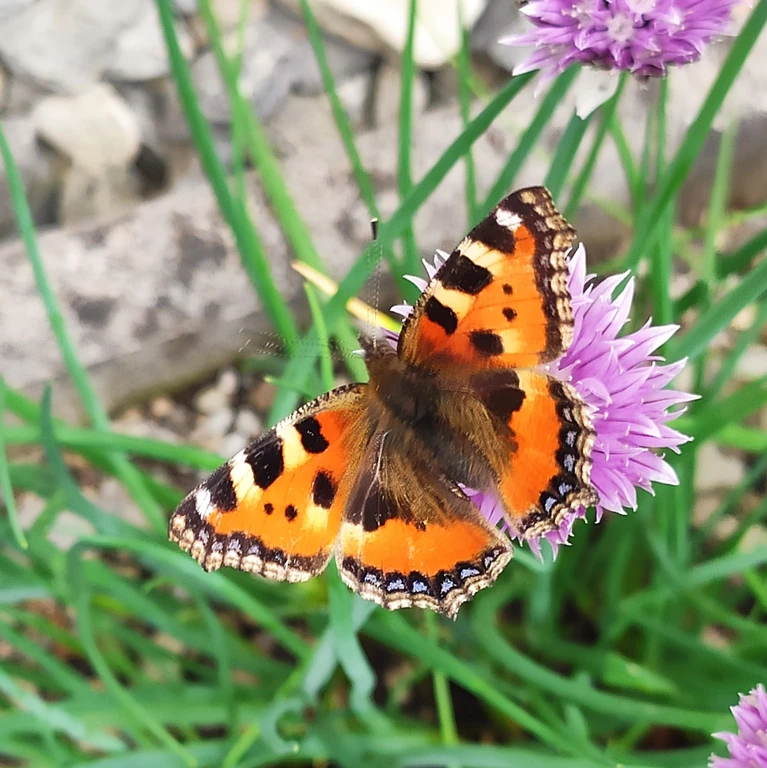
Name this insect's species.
Aglais urticae
